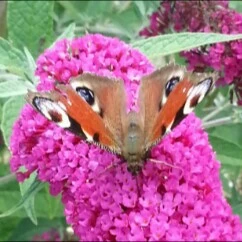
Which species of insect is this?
Aglais io
